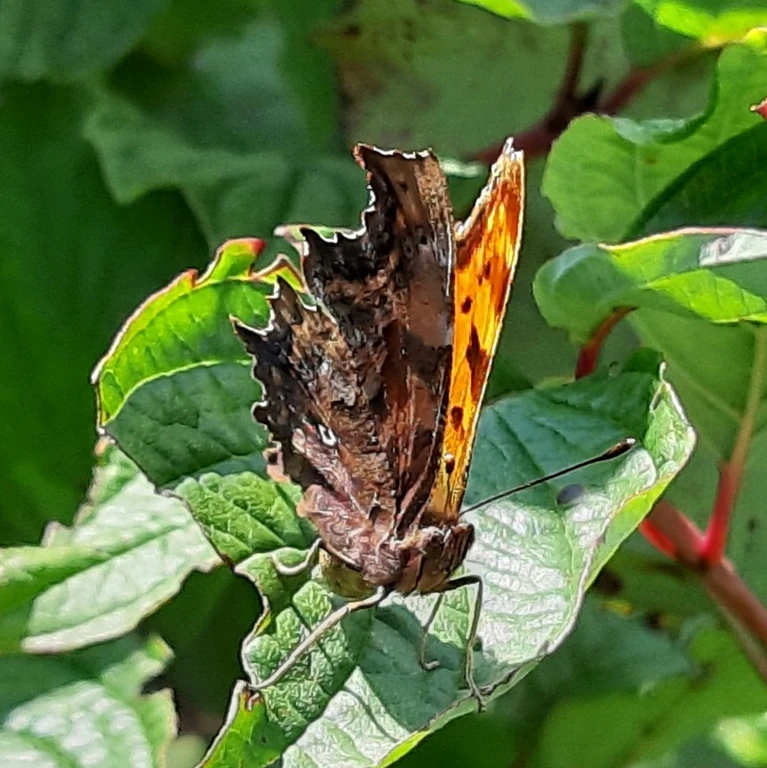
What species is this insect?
Polygonia c-album
